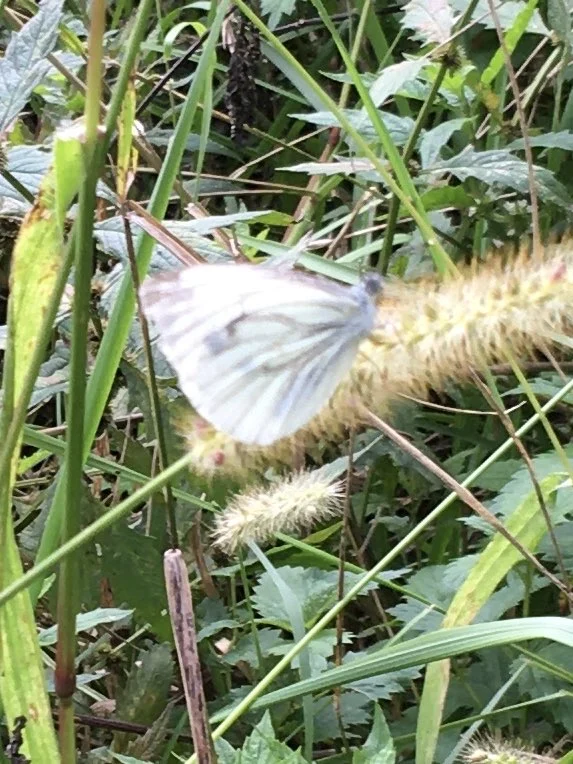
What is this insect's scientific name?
Pieris napi
